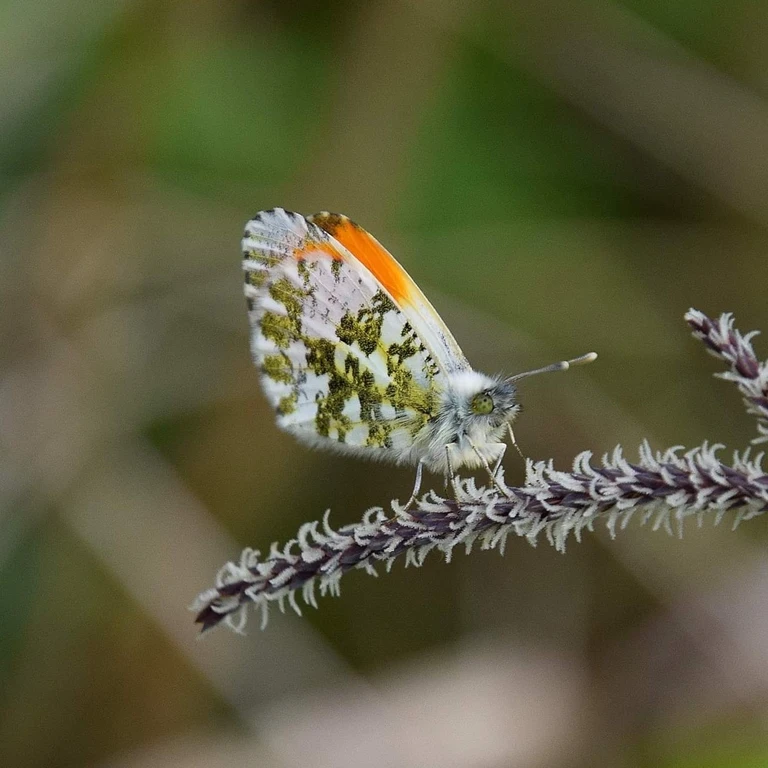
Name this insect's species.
Anthocharis cardamines
